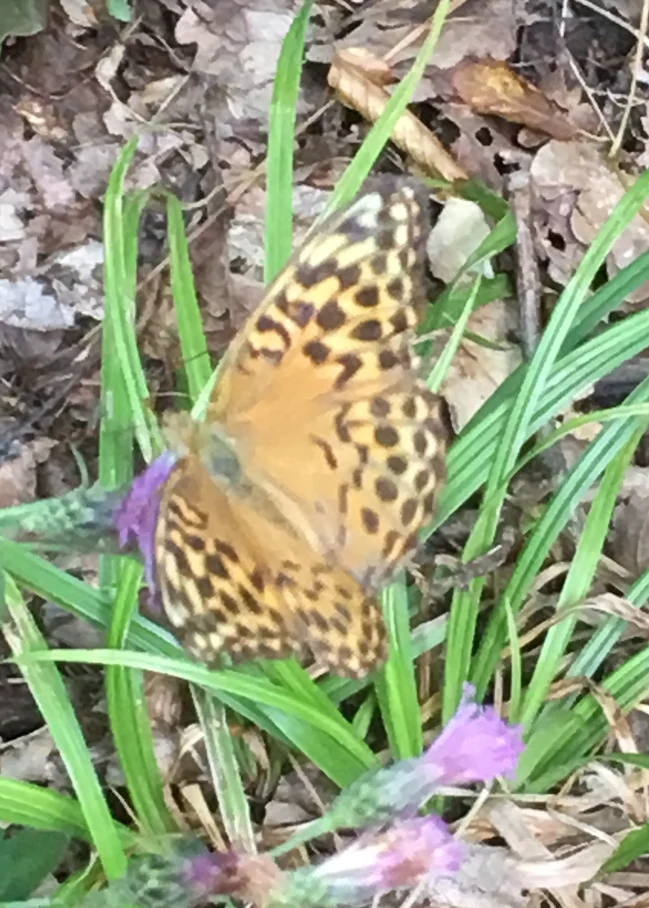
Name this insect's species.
Argynnis paphia
